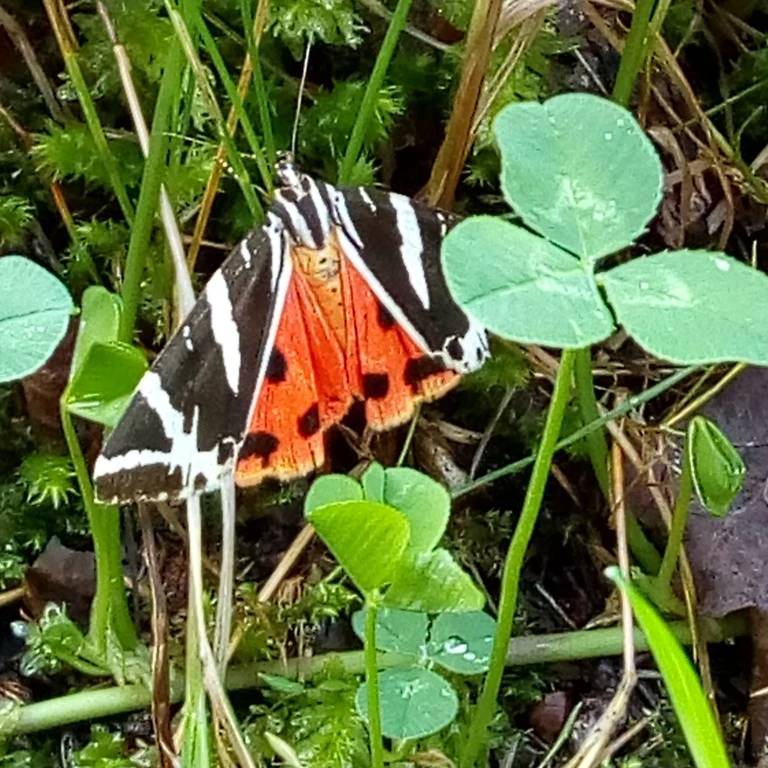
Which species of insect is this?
Euplagia quadripunctaria
